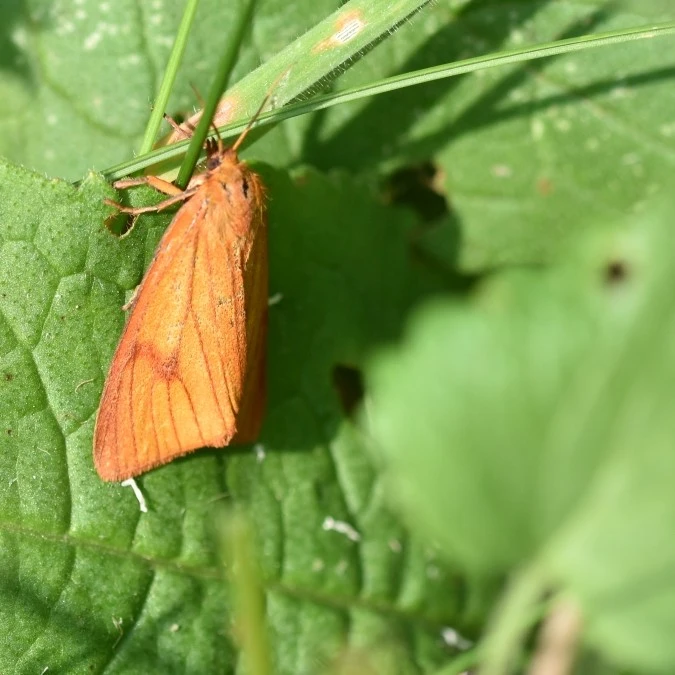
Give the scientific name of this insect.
Diacrisia sannio
